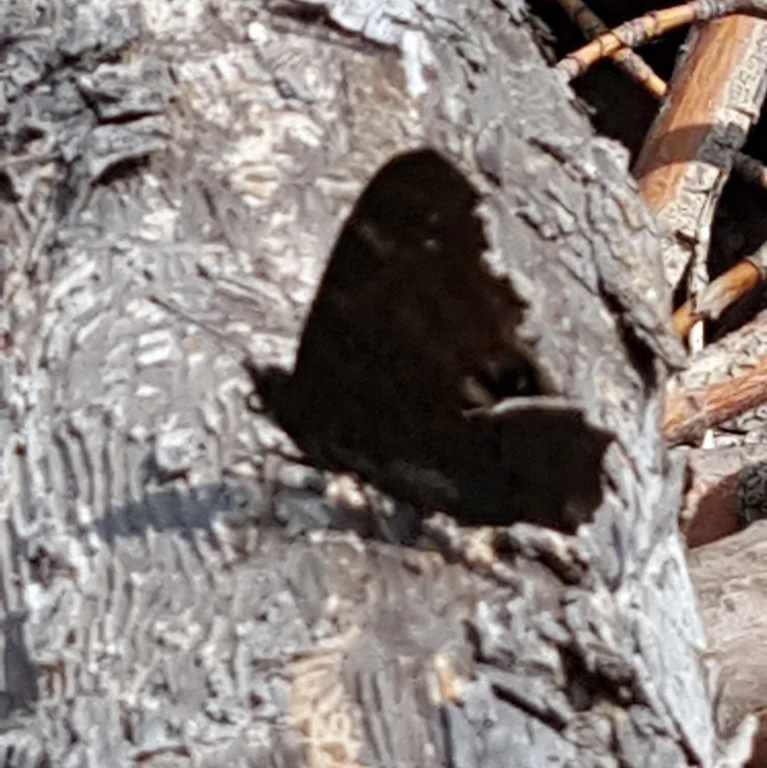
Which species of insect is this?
Aglais io
